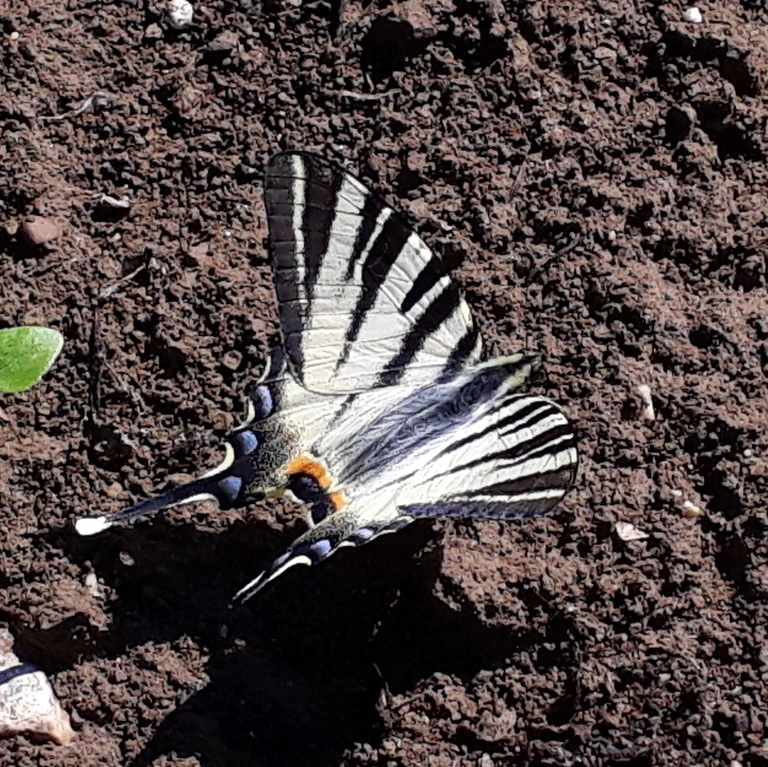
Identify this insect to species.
Iphiclides podalirius
